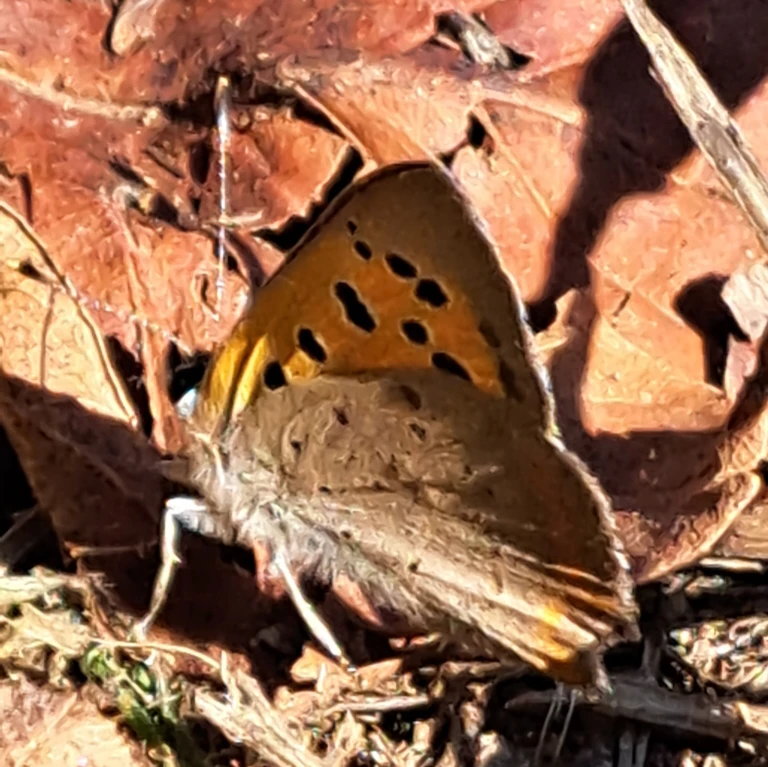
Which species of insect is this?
Lycaena phlaeas
